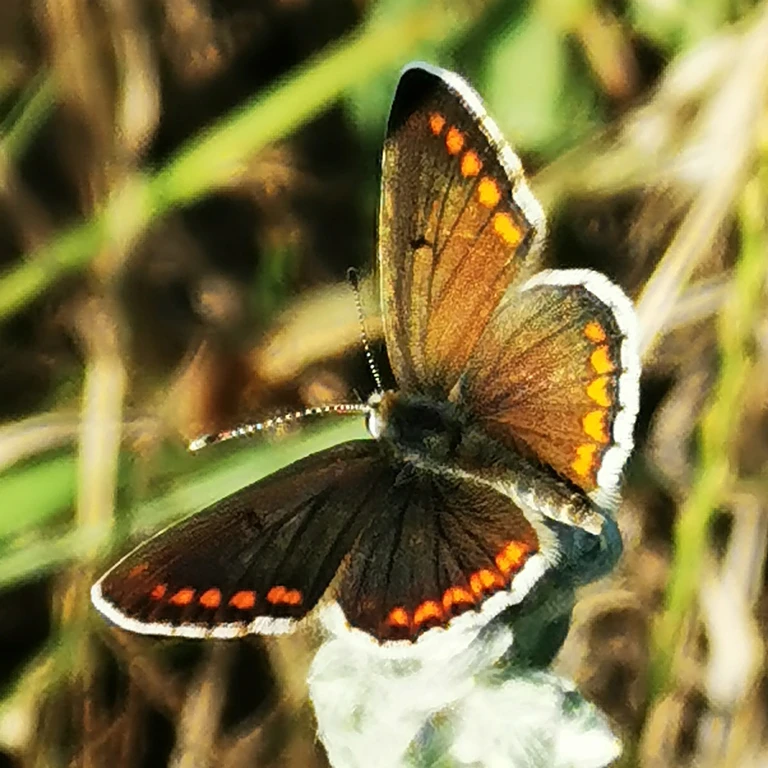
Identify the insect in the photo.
Aricia agestis/artaxerxes
